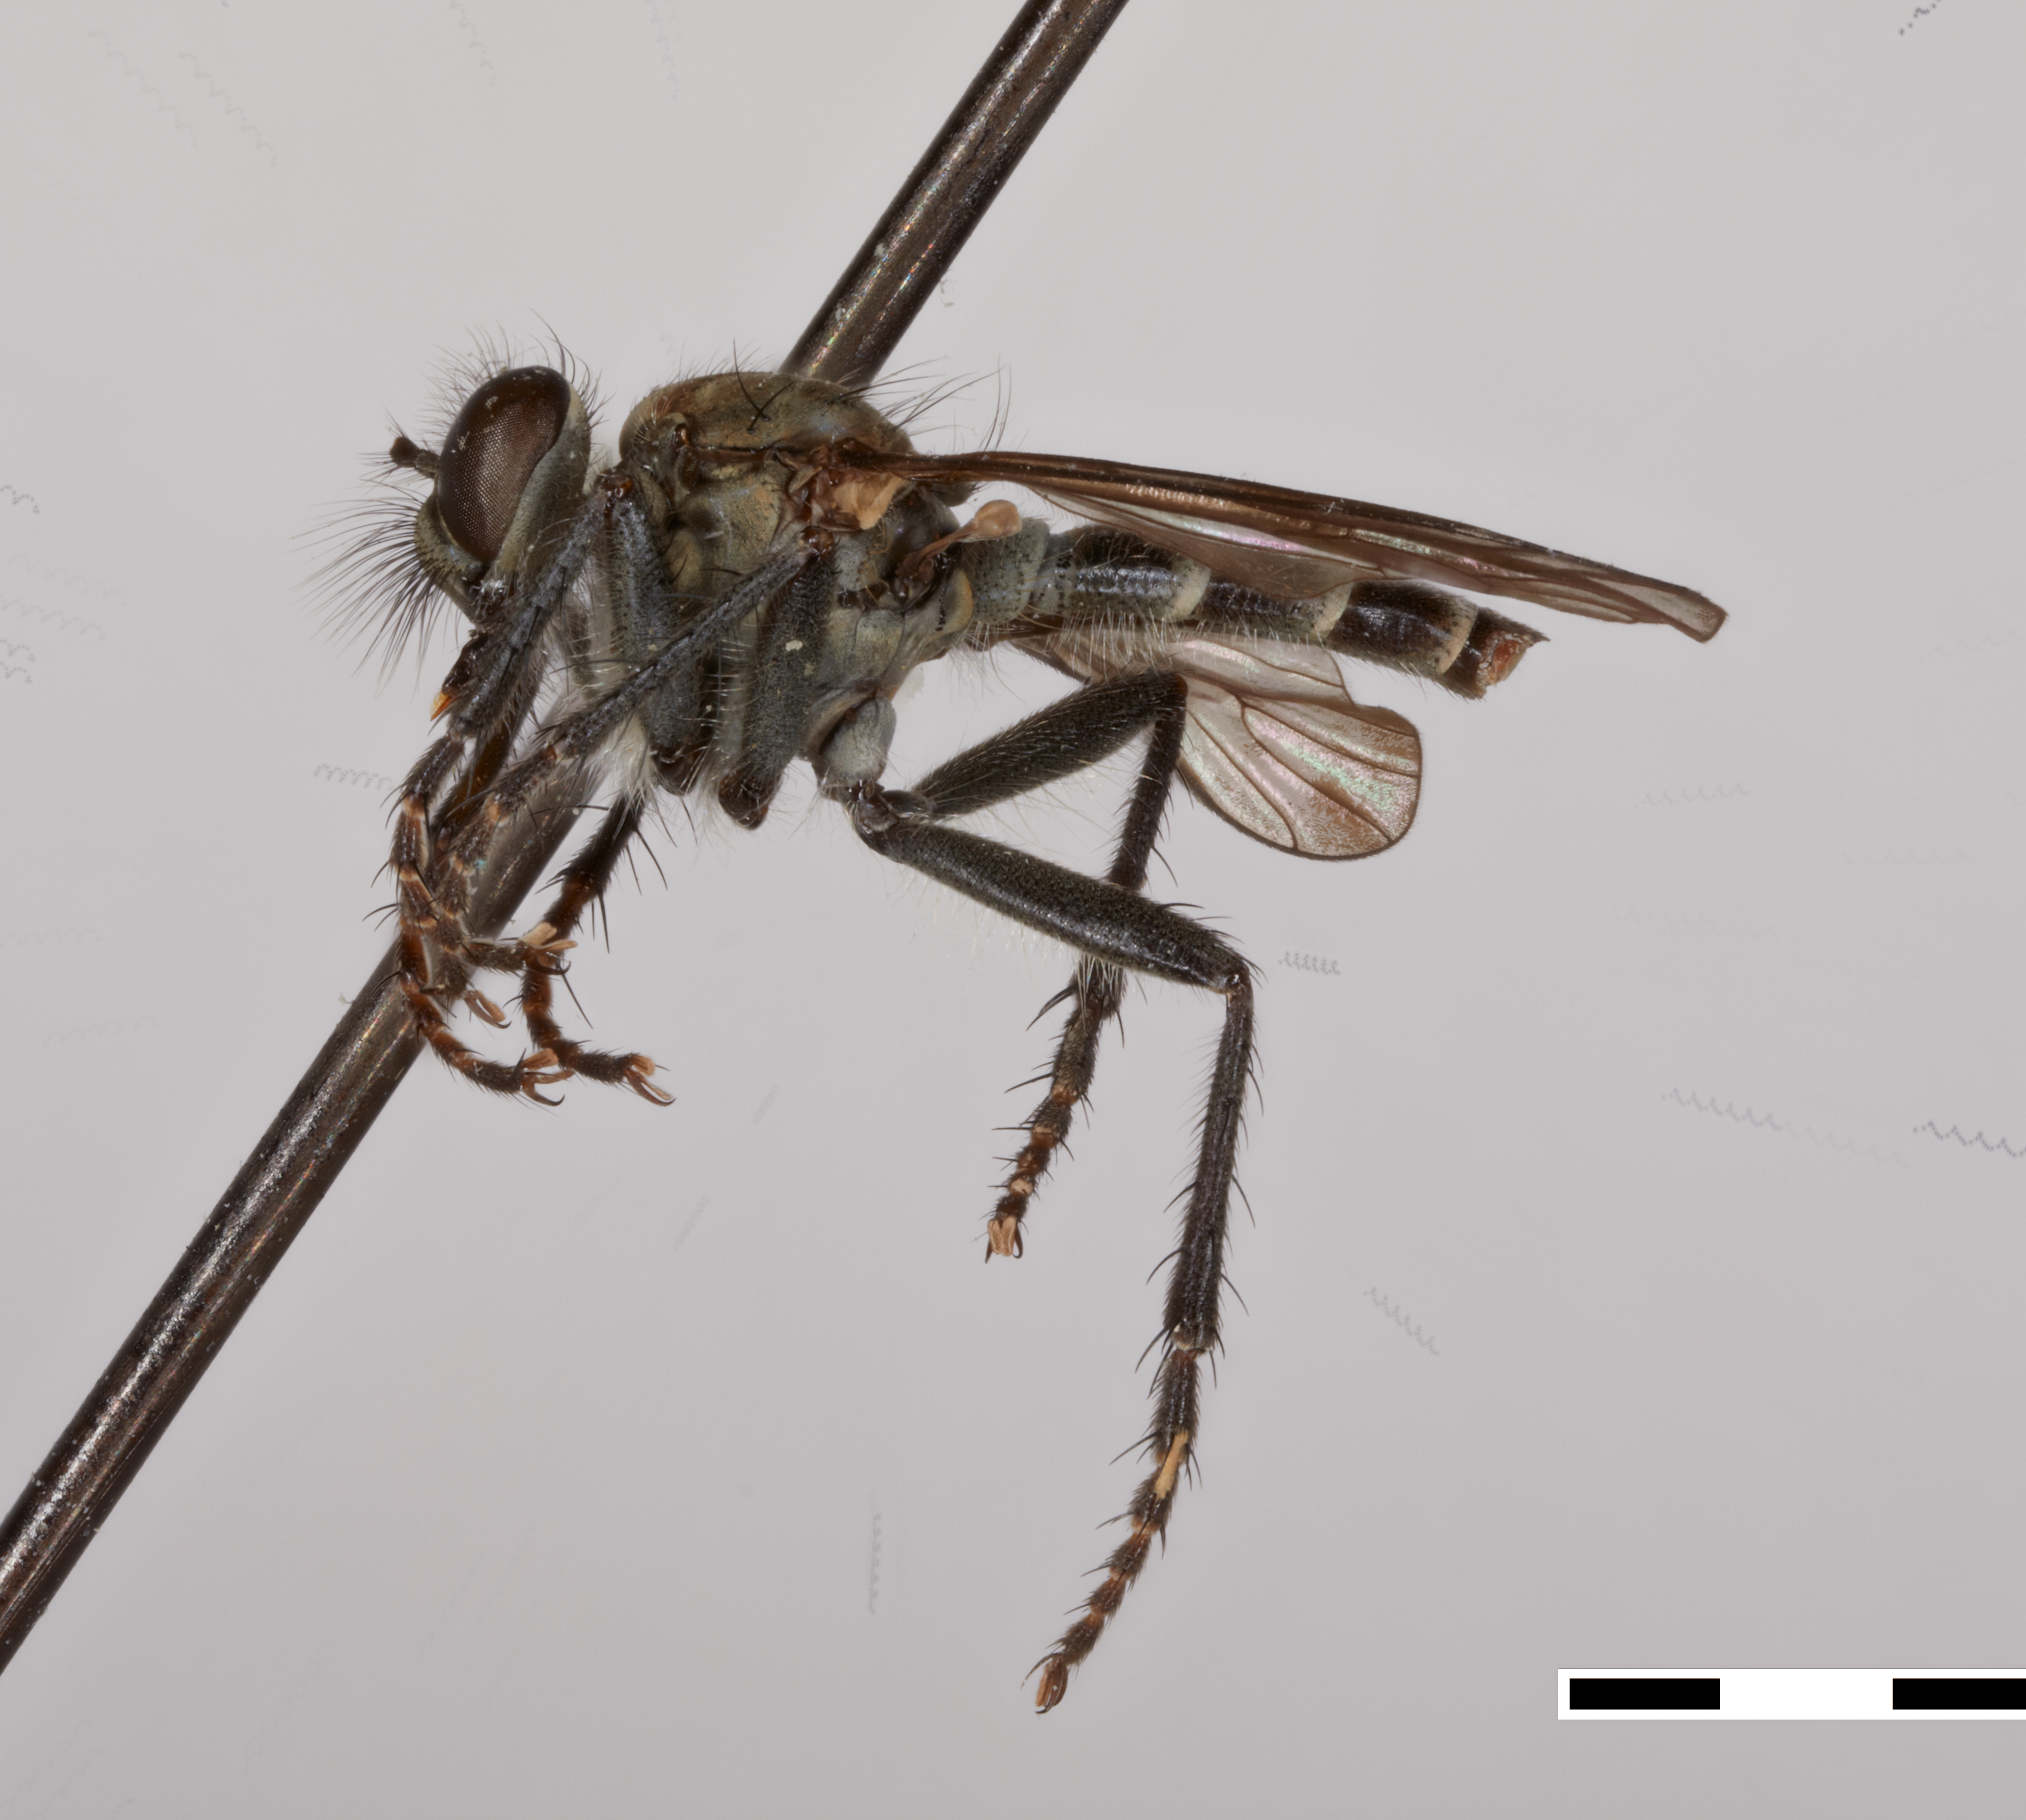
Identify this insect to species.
Lasiopogon piestolophus
